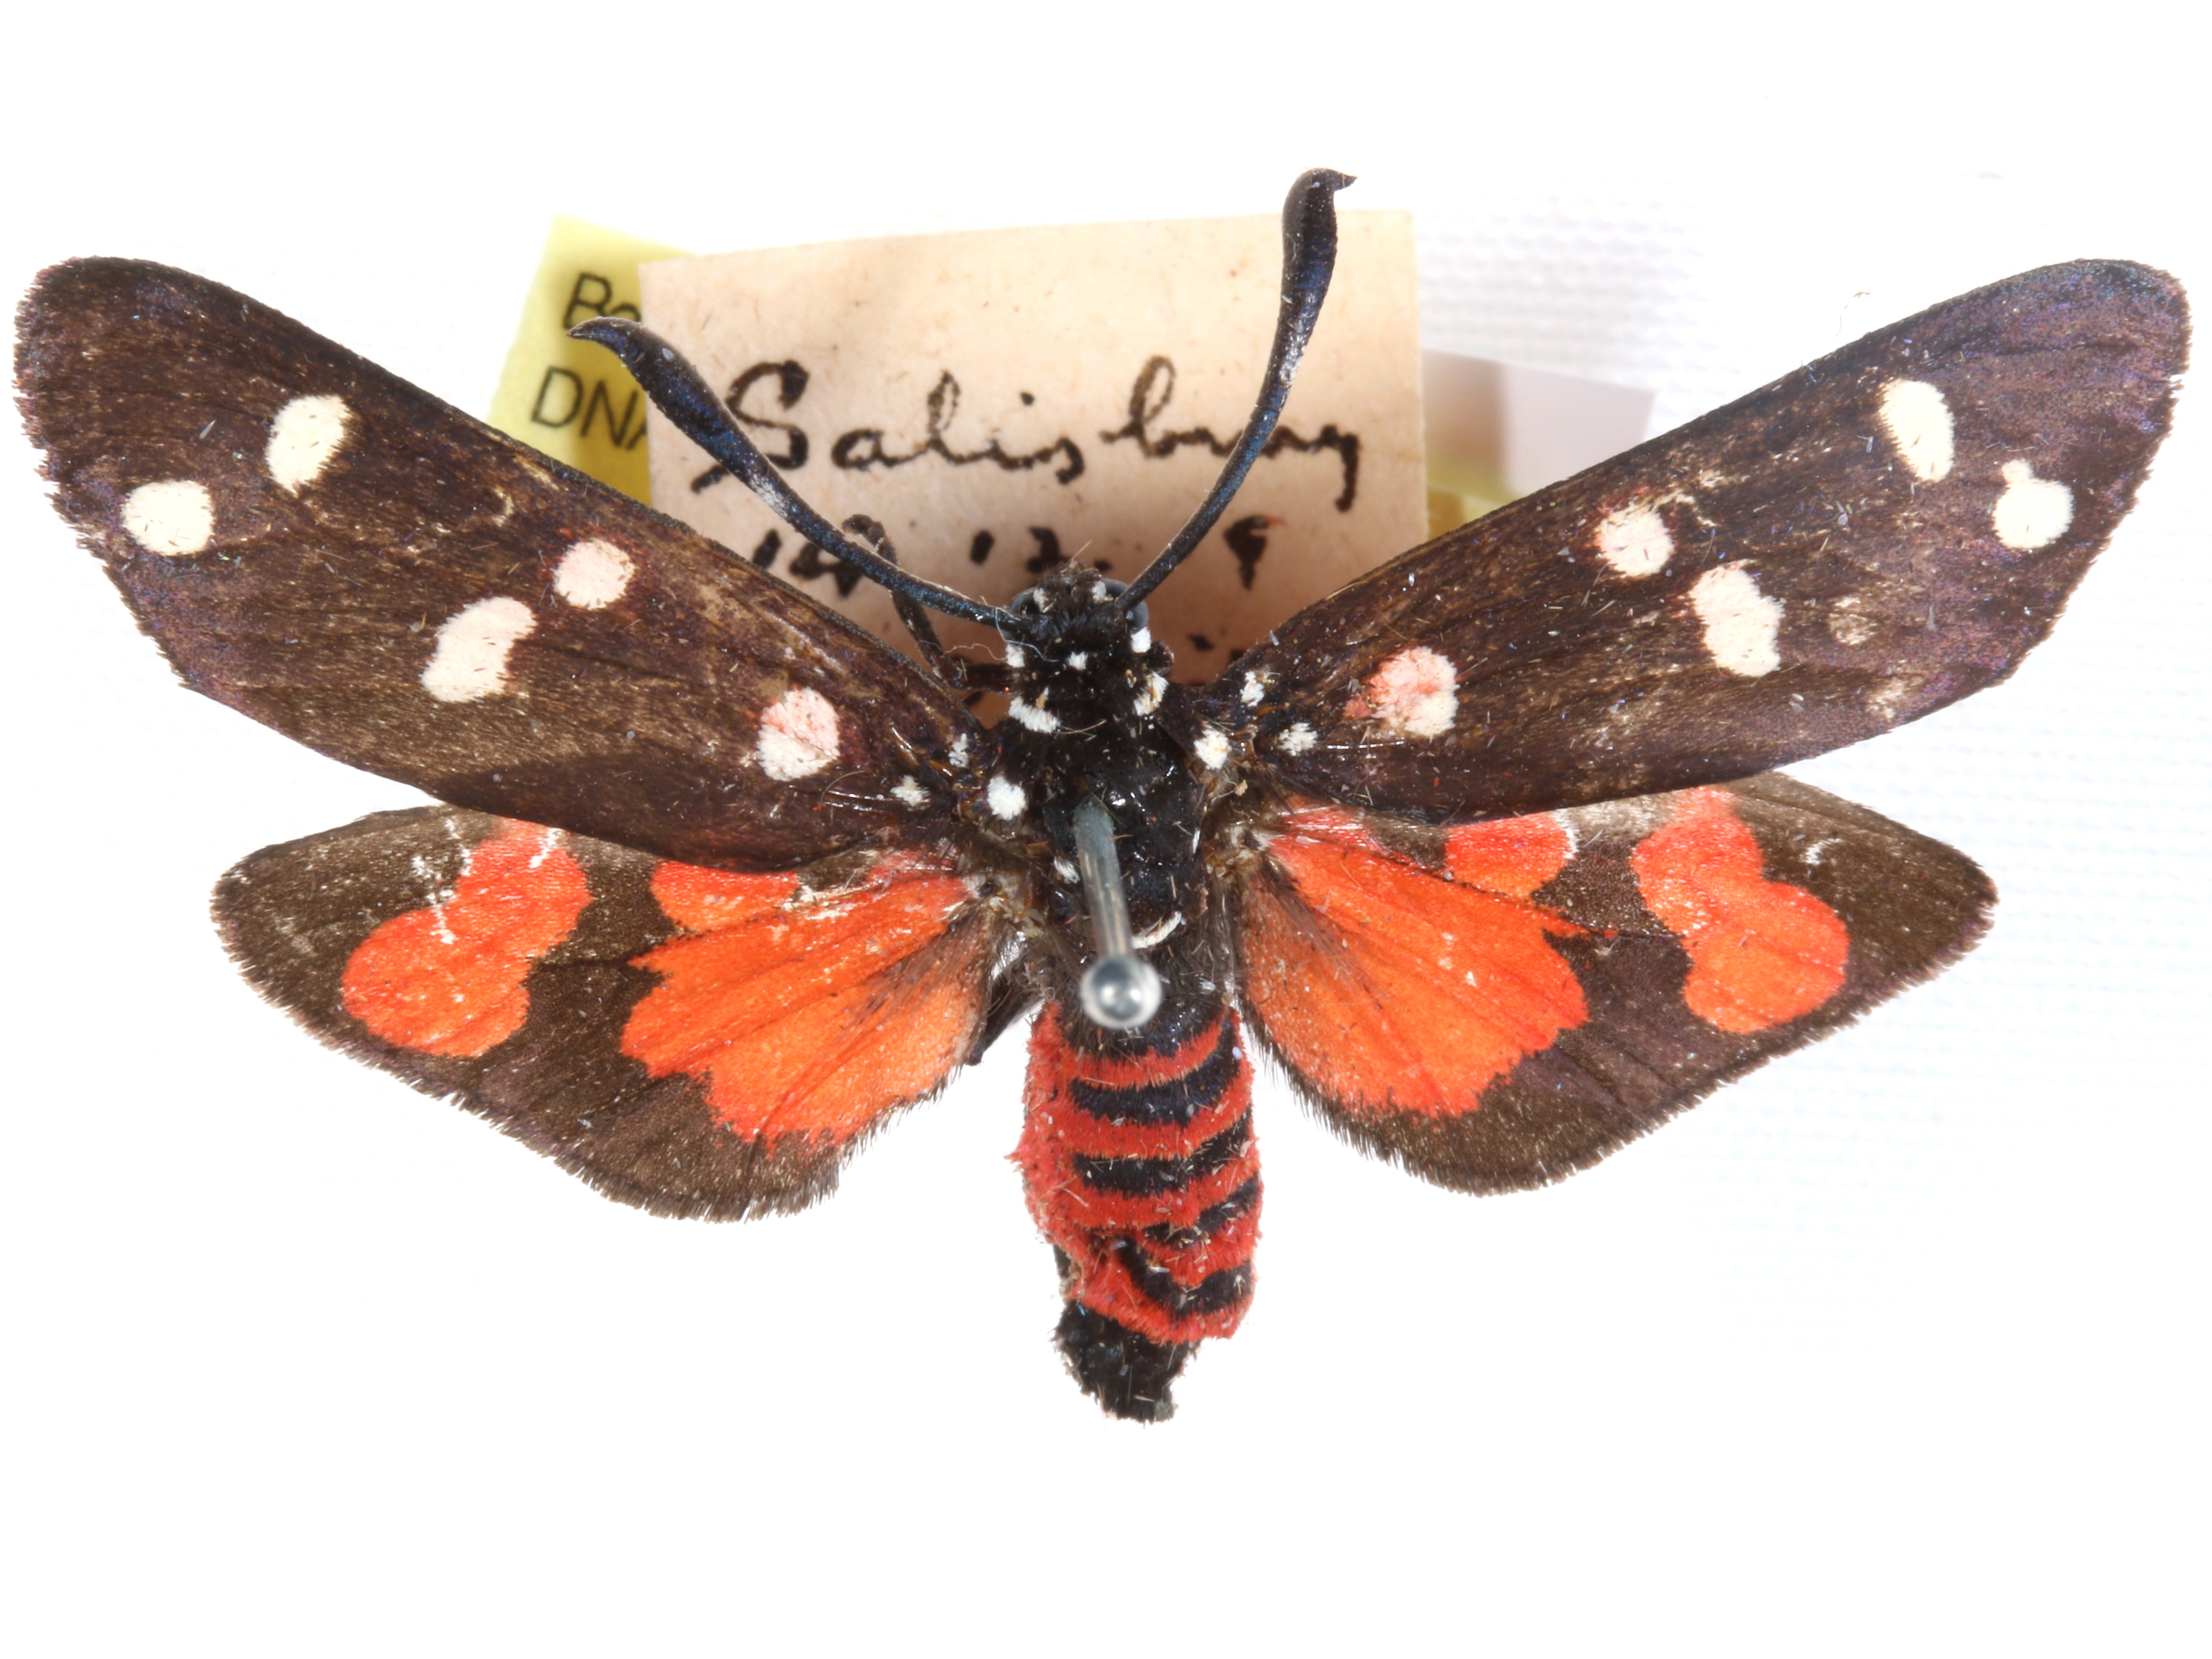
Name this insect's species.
Zutulba namaqua
